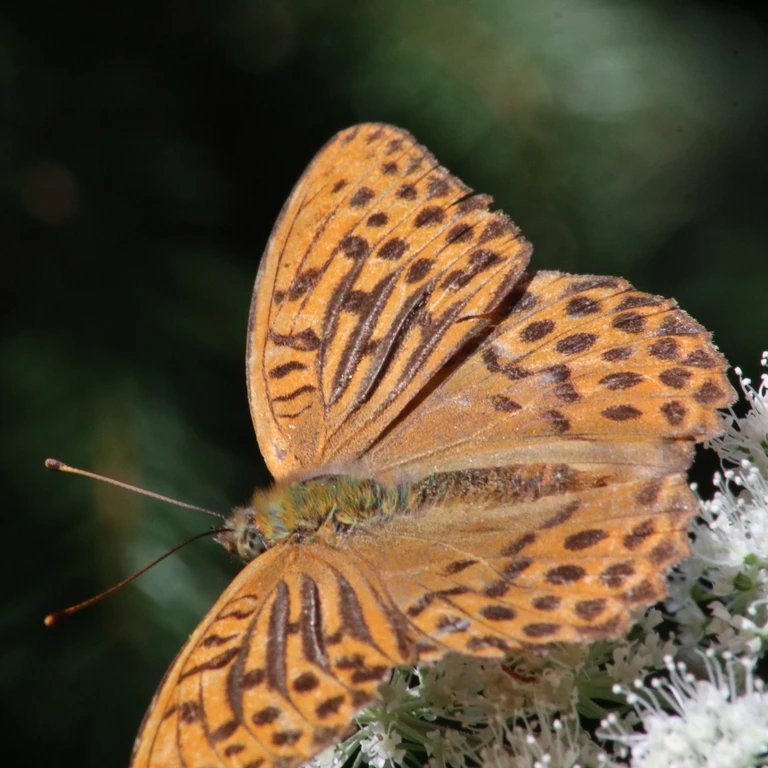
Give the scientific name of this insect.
Argynnis paphia
